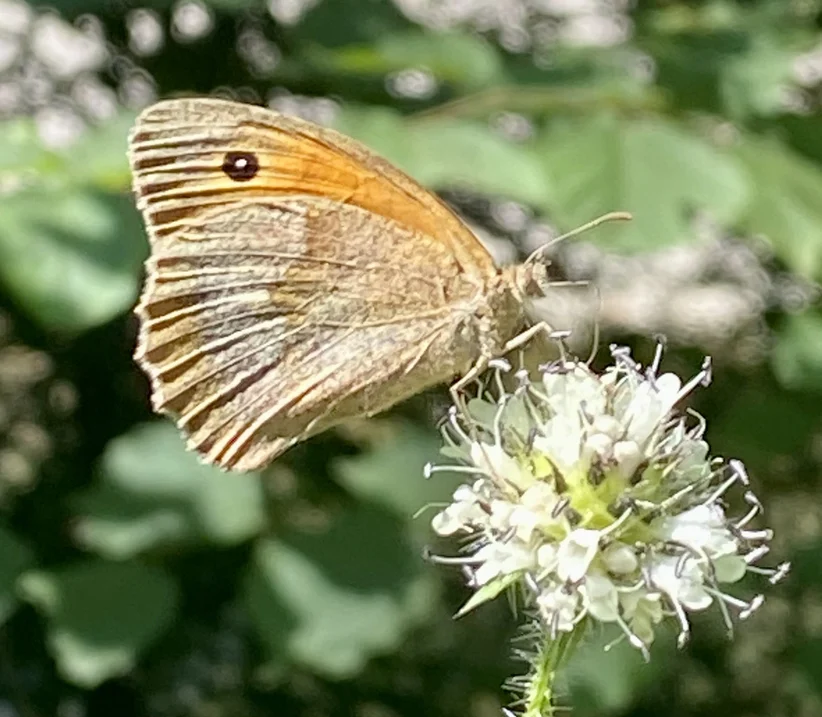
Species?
Maniola jurtina
